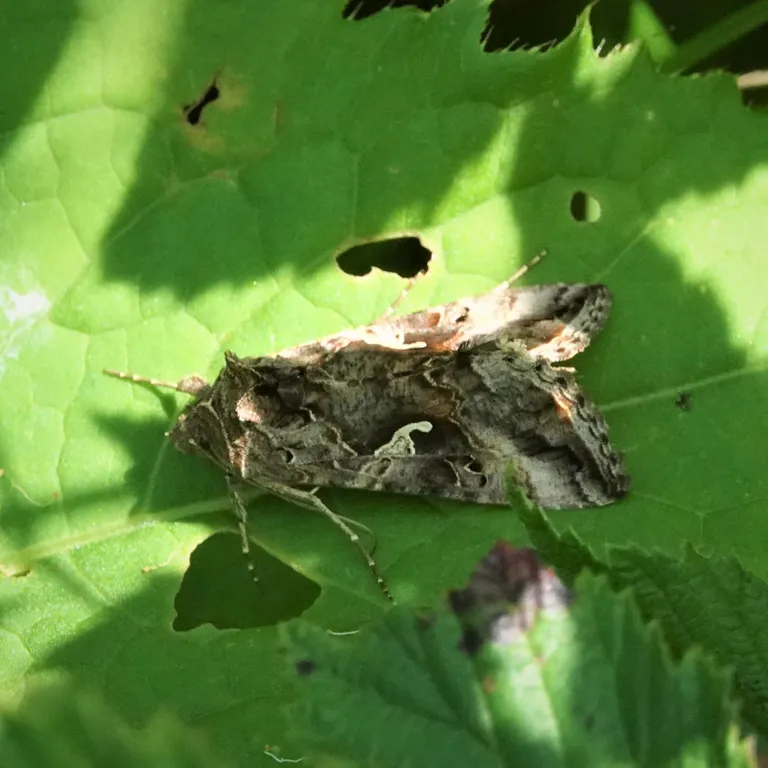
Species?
Autographa gamma
